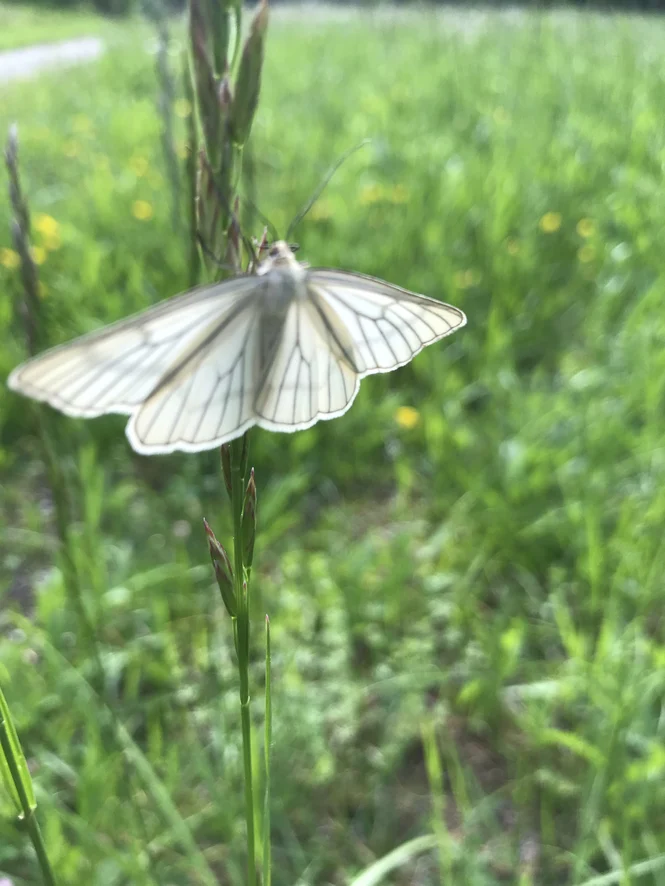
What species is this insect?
Siona lineata
